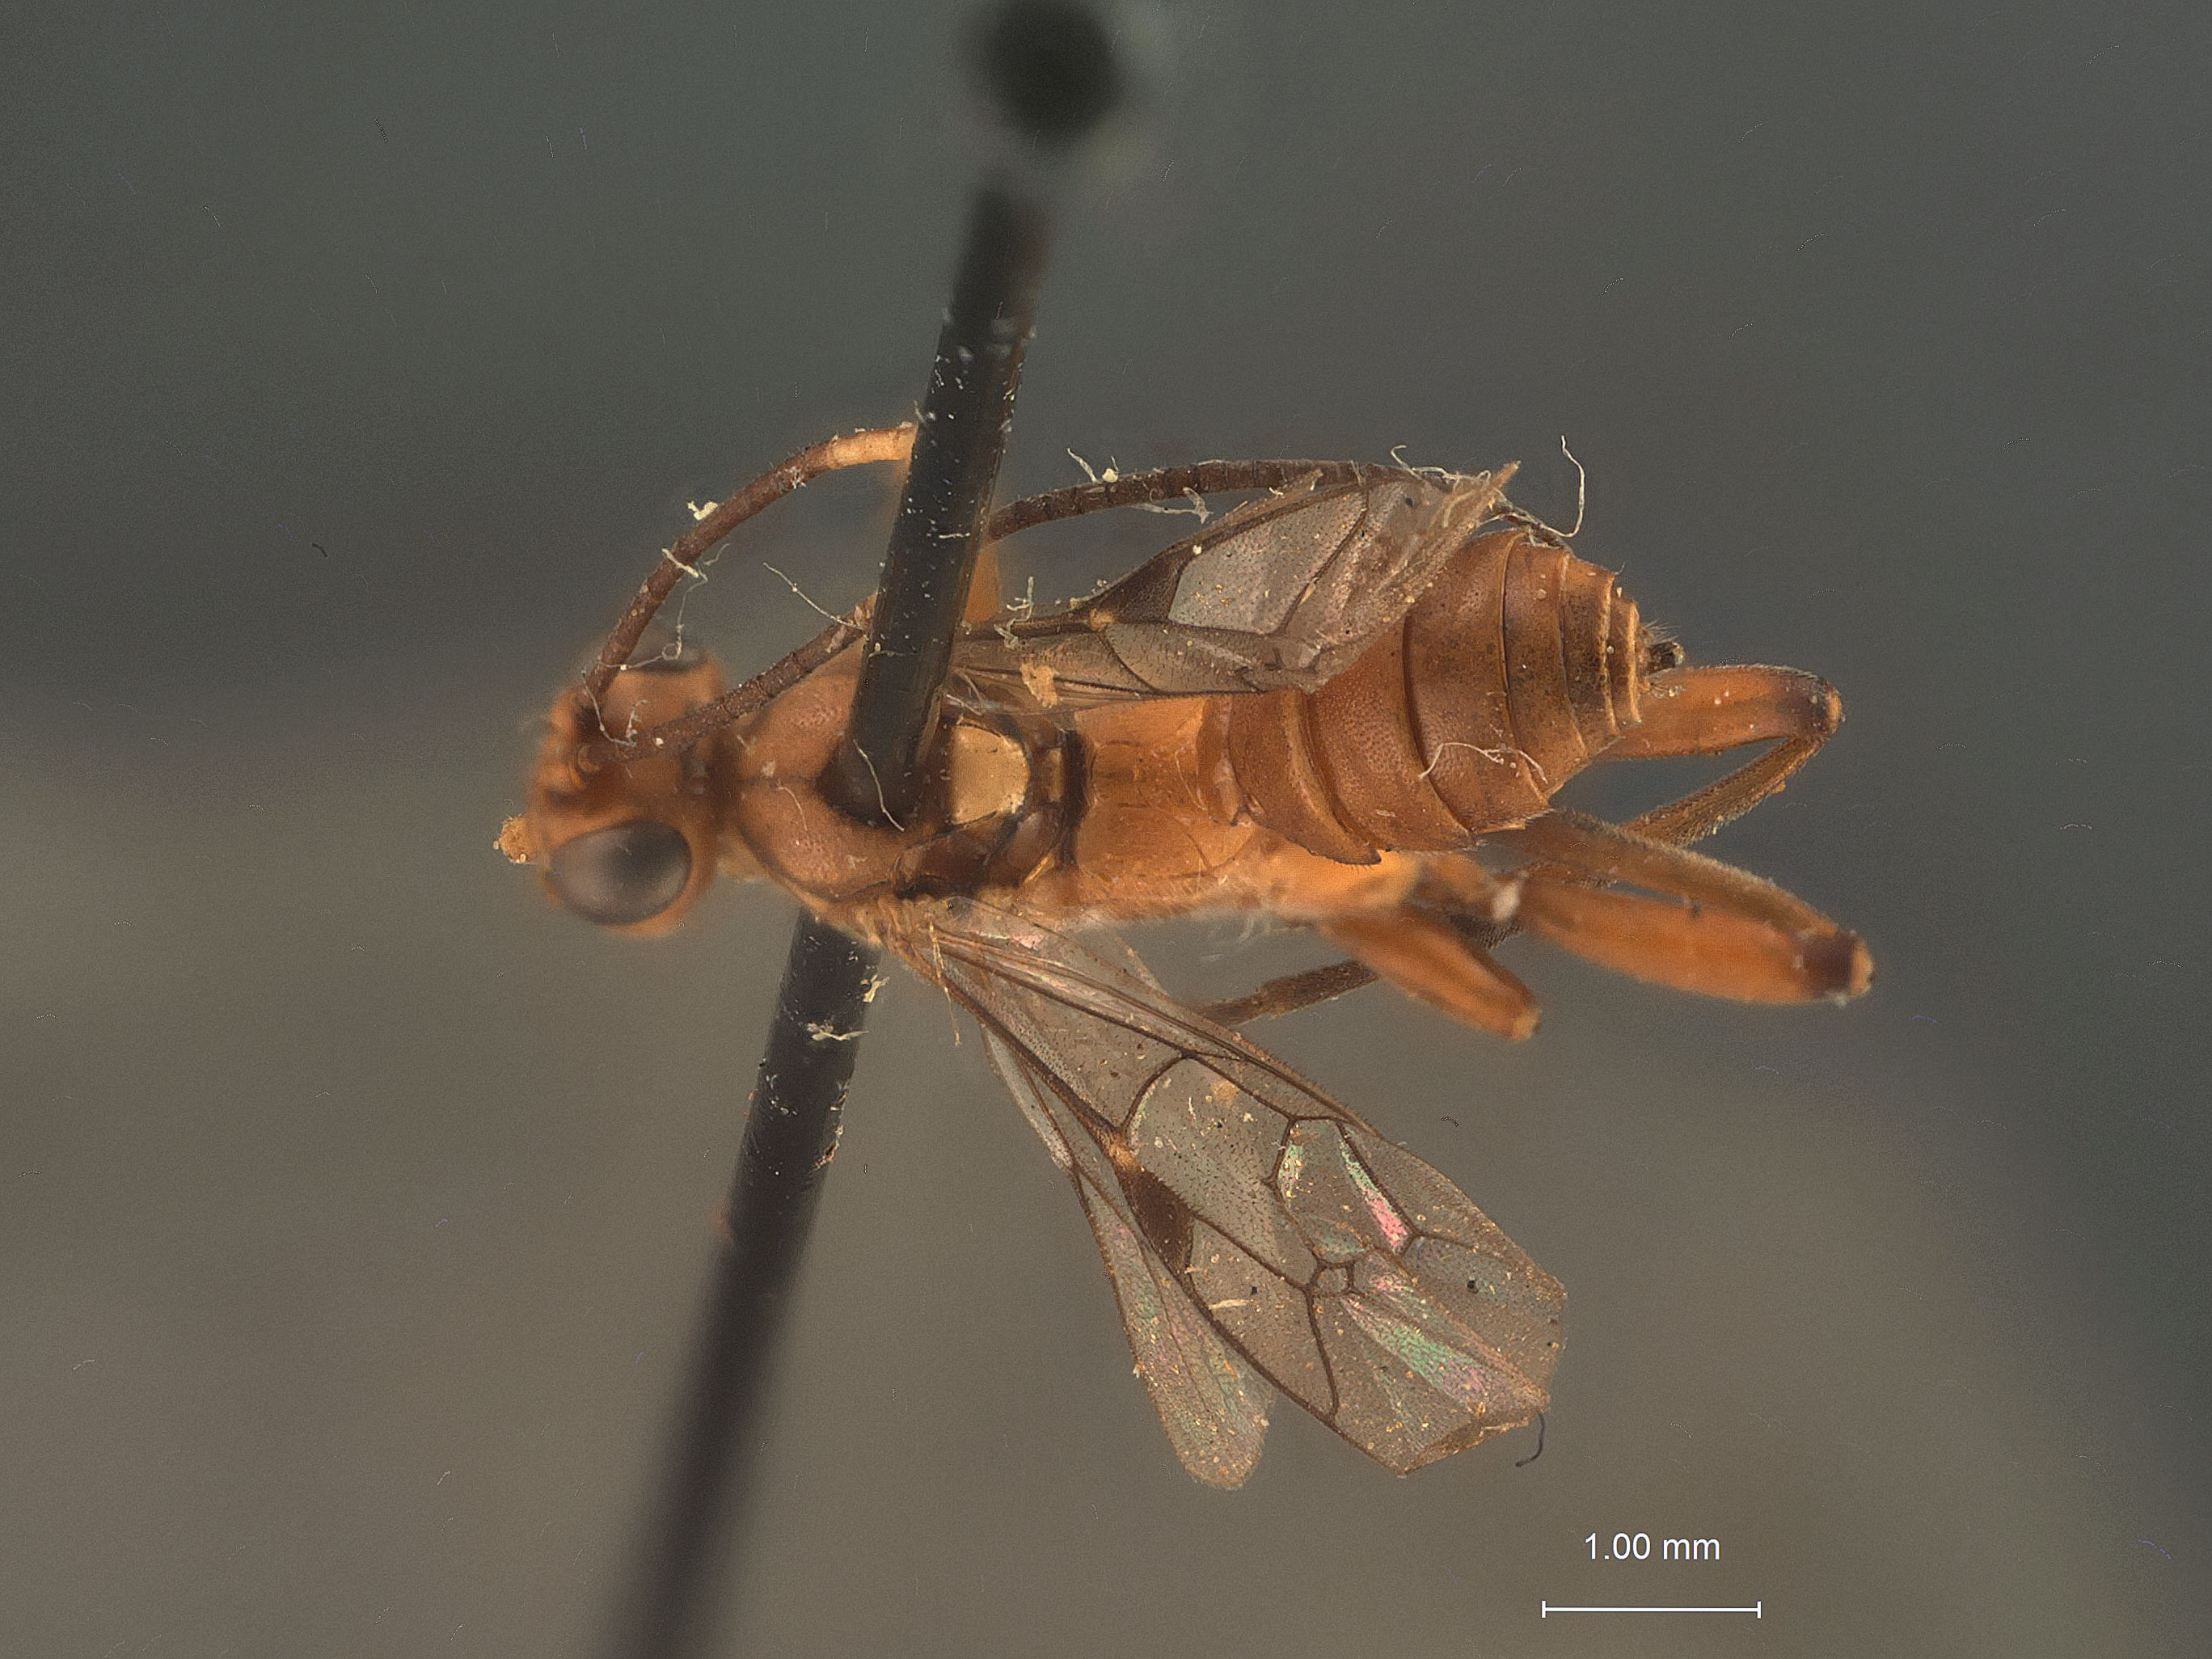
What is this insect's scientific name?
Platylabus monotonops
